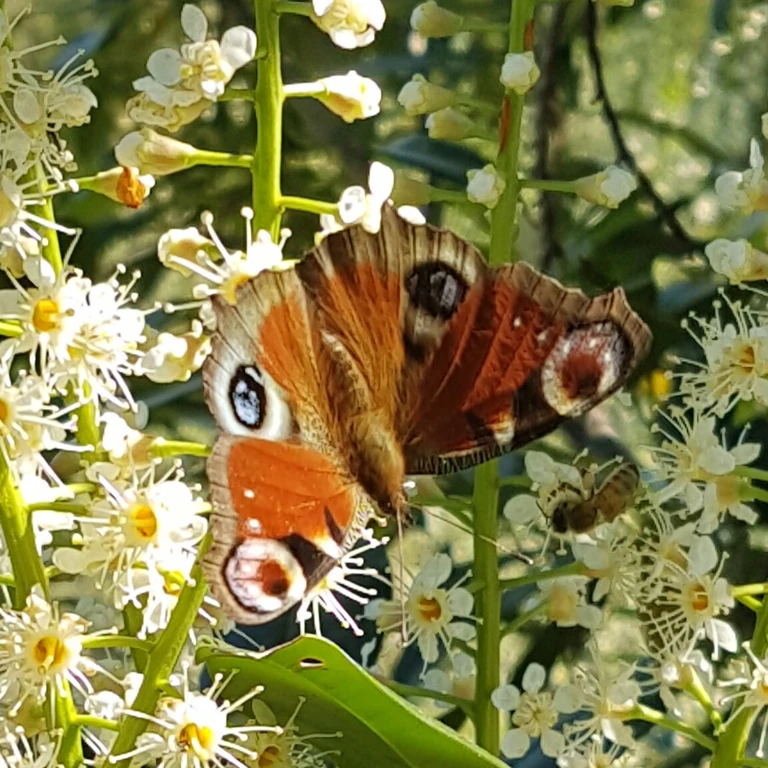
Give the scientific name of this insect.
Aglais io
